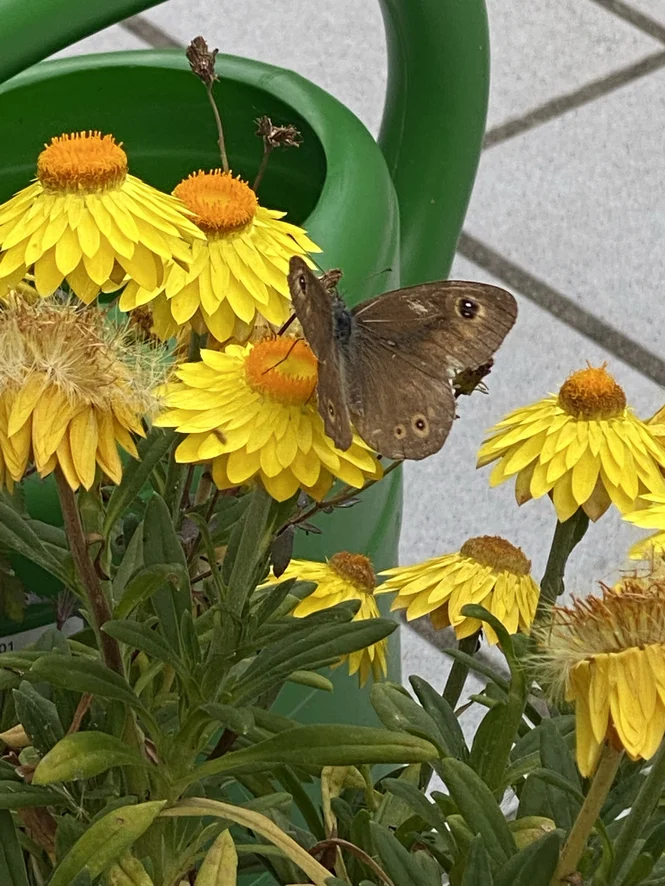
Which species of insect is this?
Lasiommata maera (also Pararge maera)
